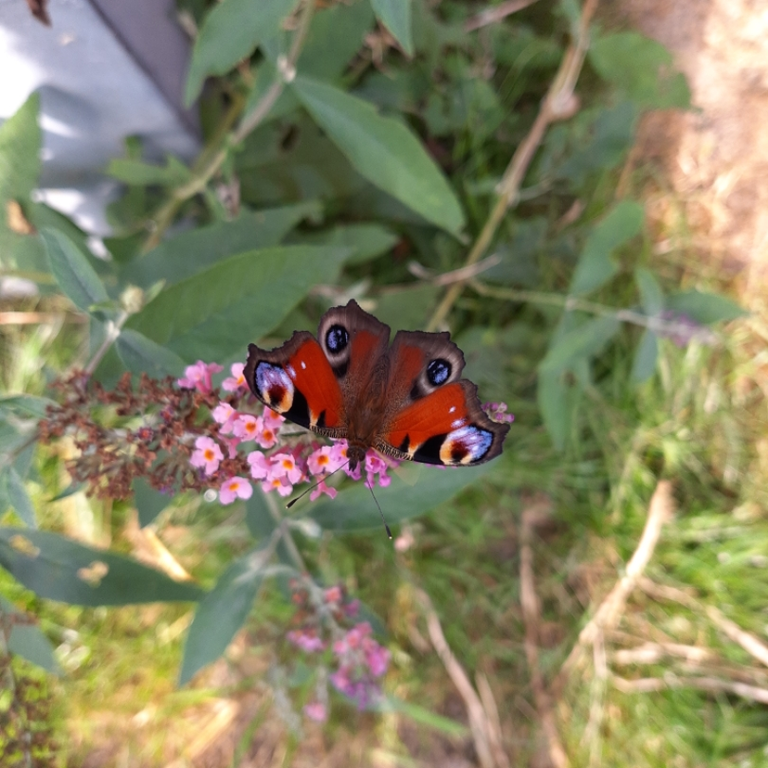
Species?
Aglais io
